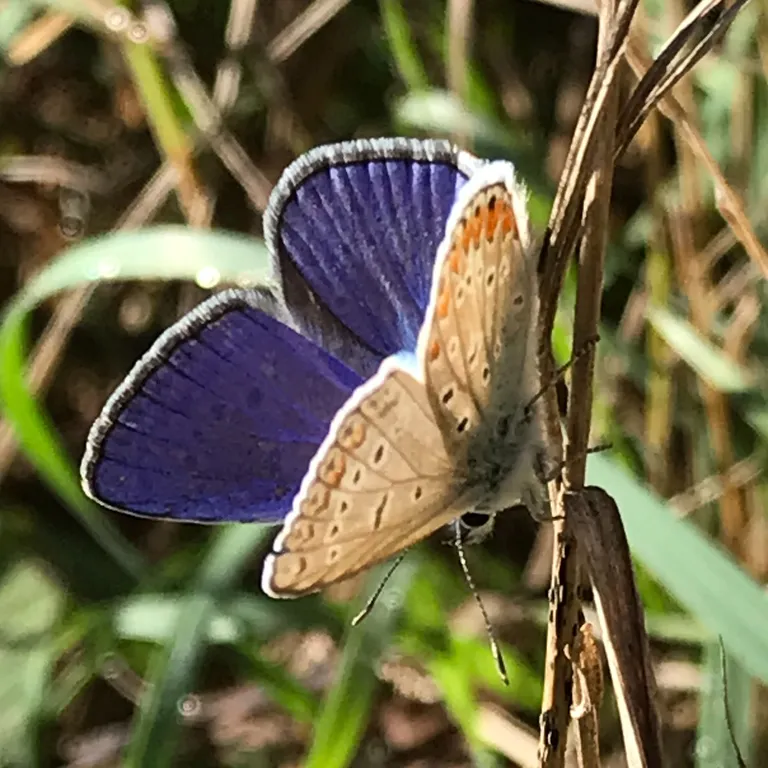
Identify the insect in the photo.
Polyommatus icarus
